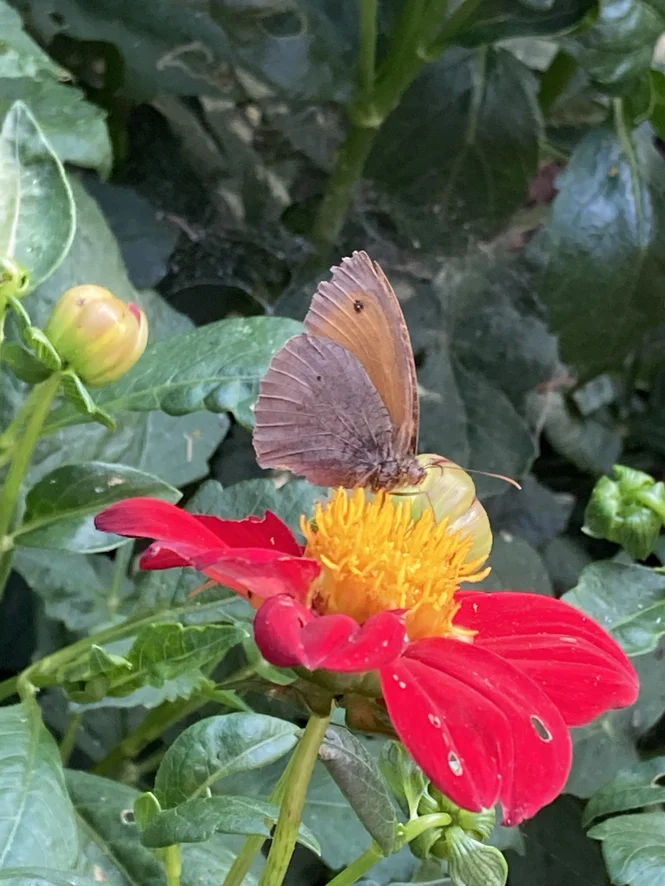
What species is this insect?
Maniola jurtina
